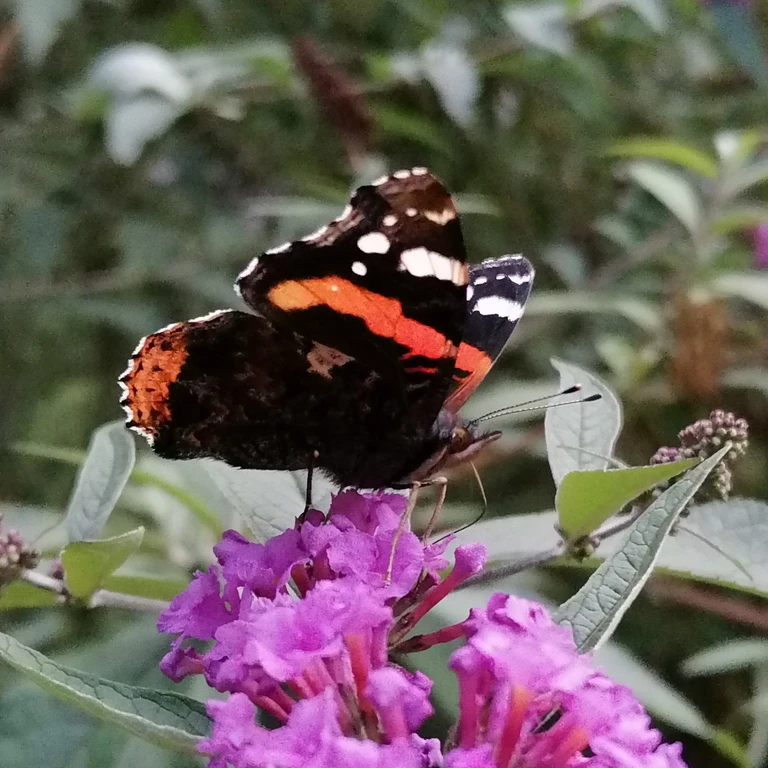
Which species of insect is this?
Vanessa atalanta
